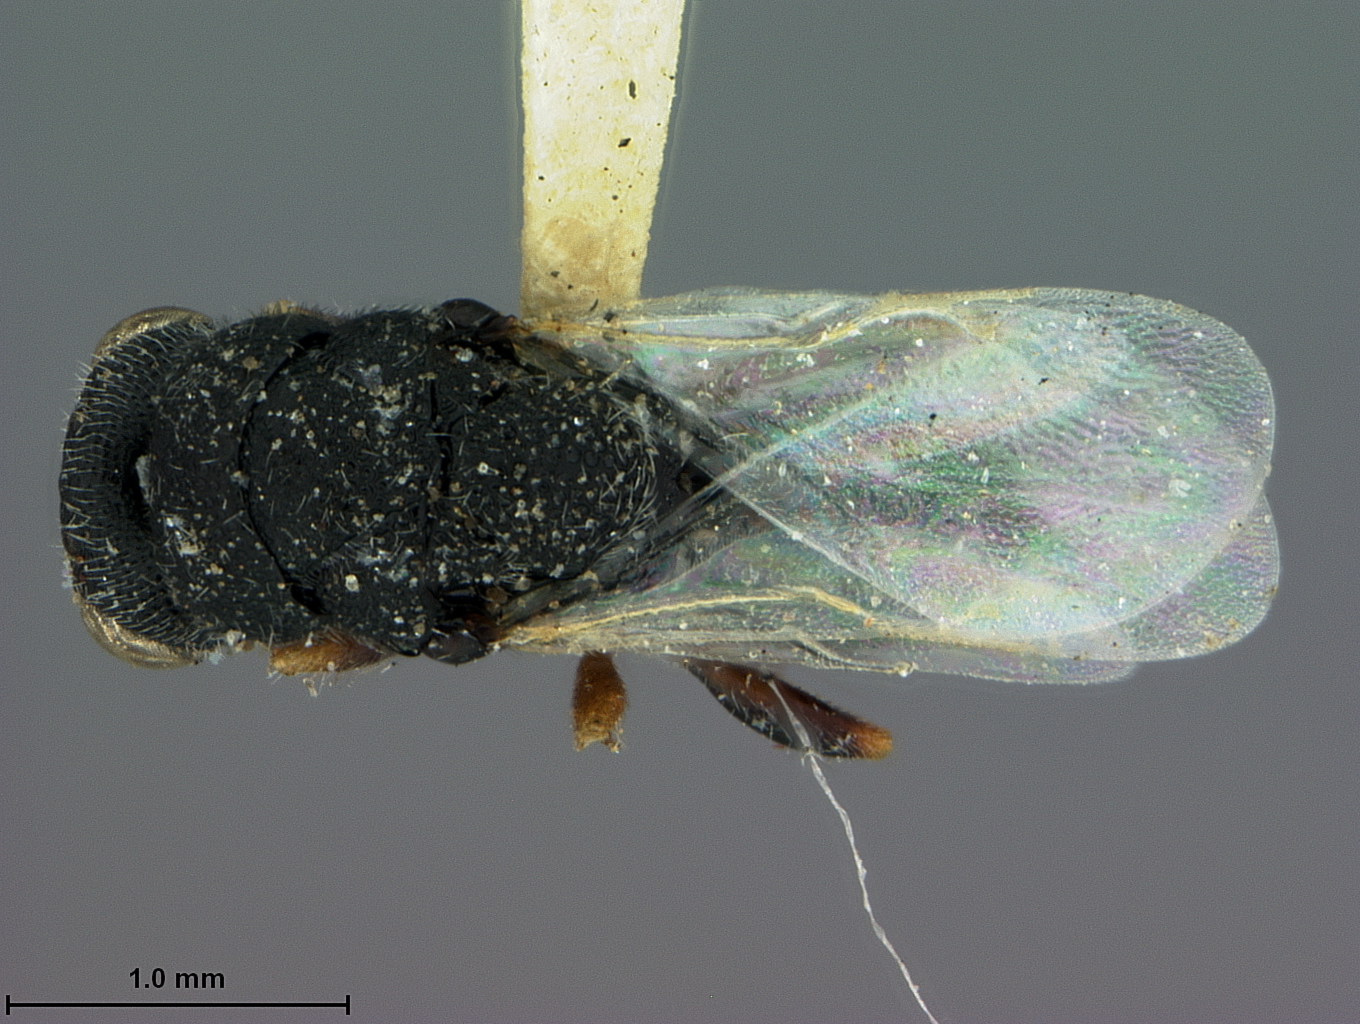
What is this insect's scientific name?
Bruchophagus herrerae
